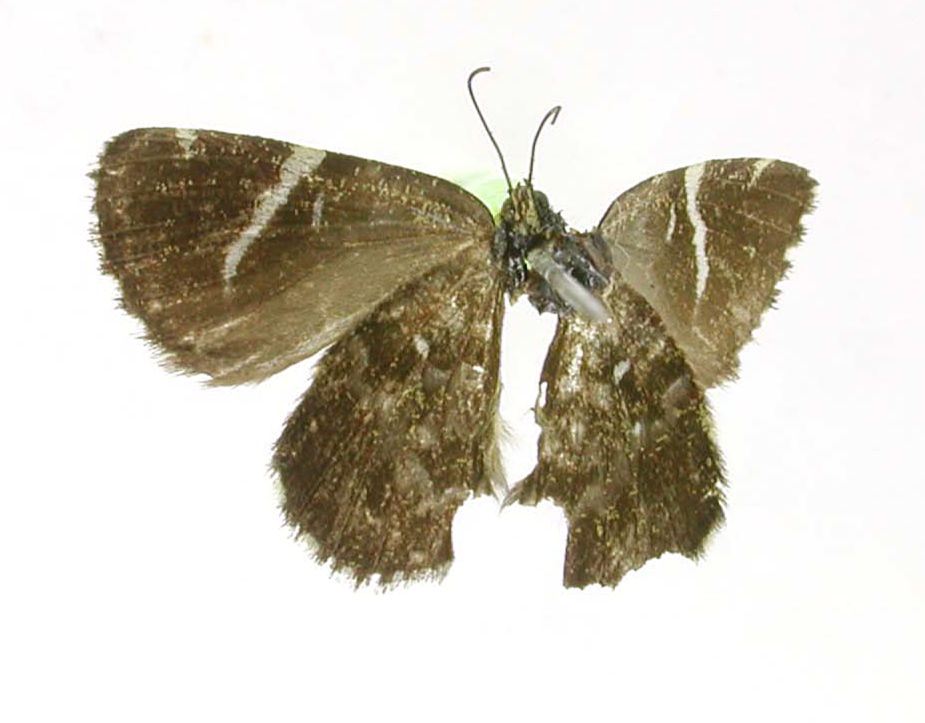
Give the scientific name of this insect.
Heterusia morena
